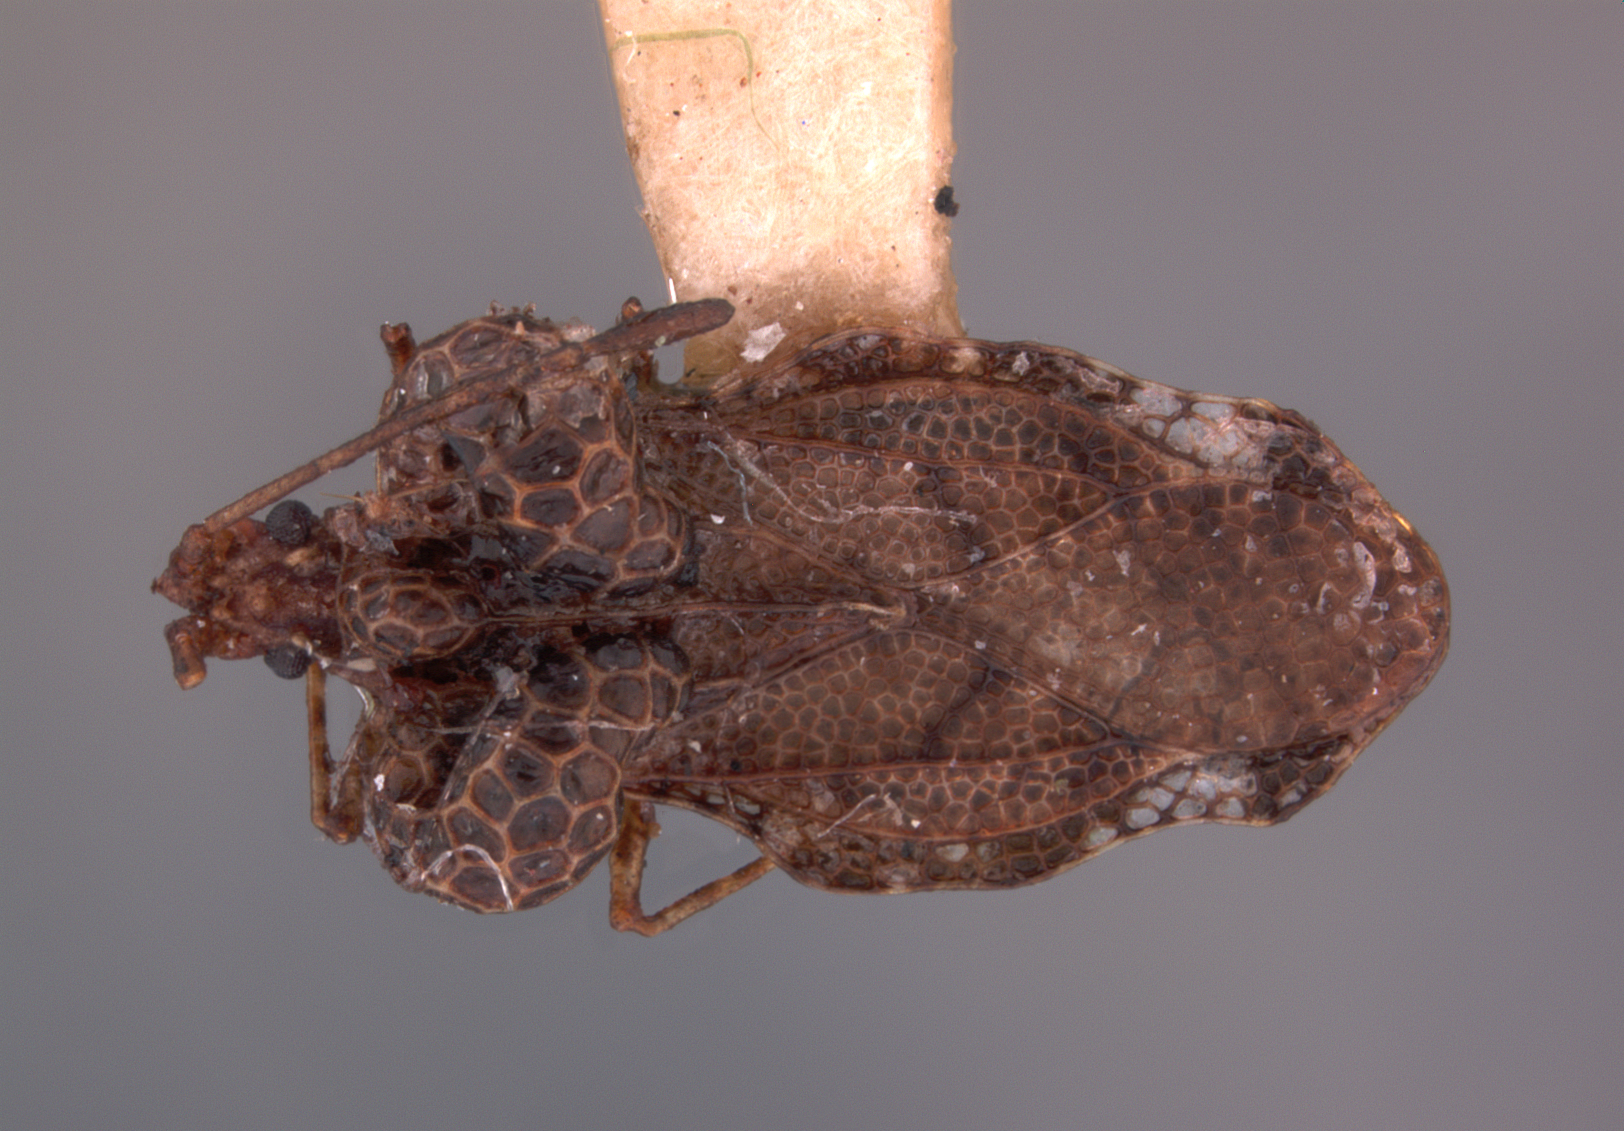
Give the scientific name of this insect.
Dictyotingis gibberis
